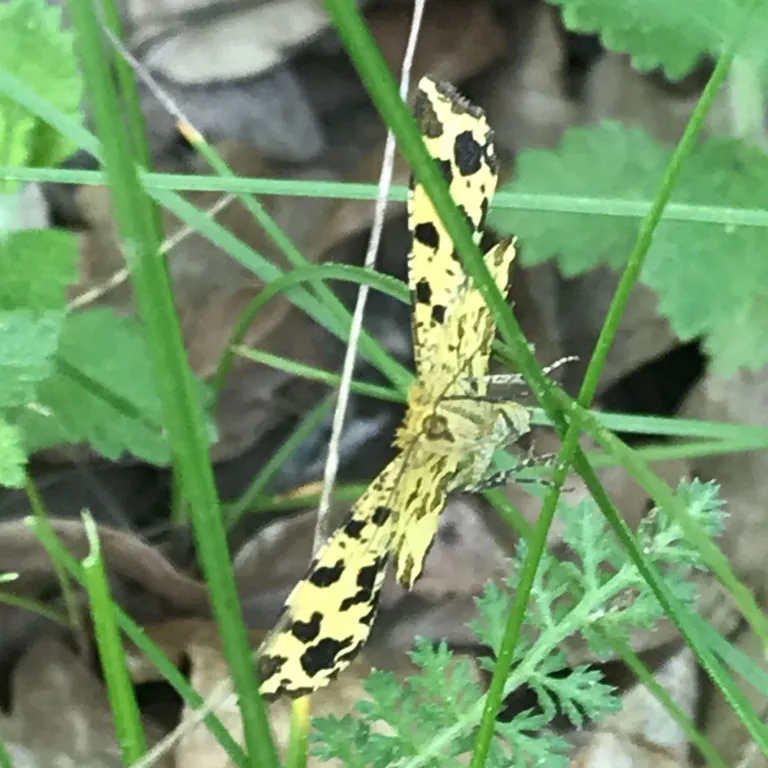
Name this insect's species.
Pseudopanthera macularia
